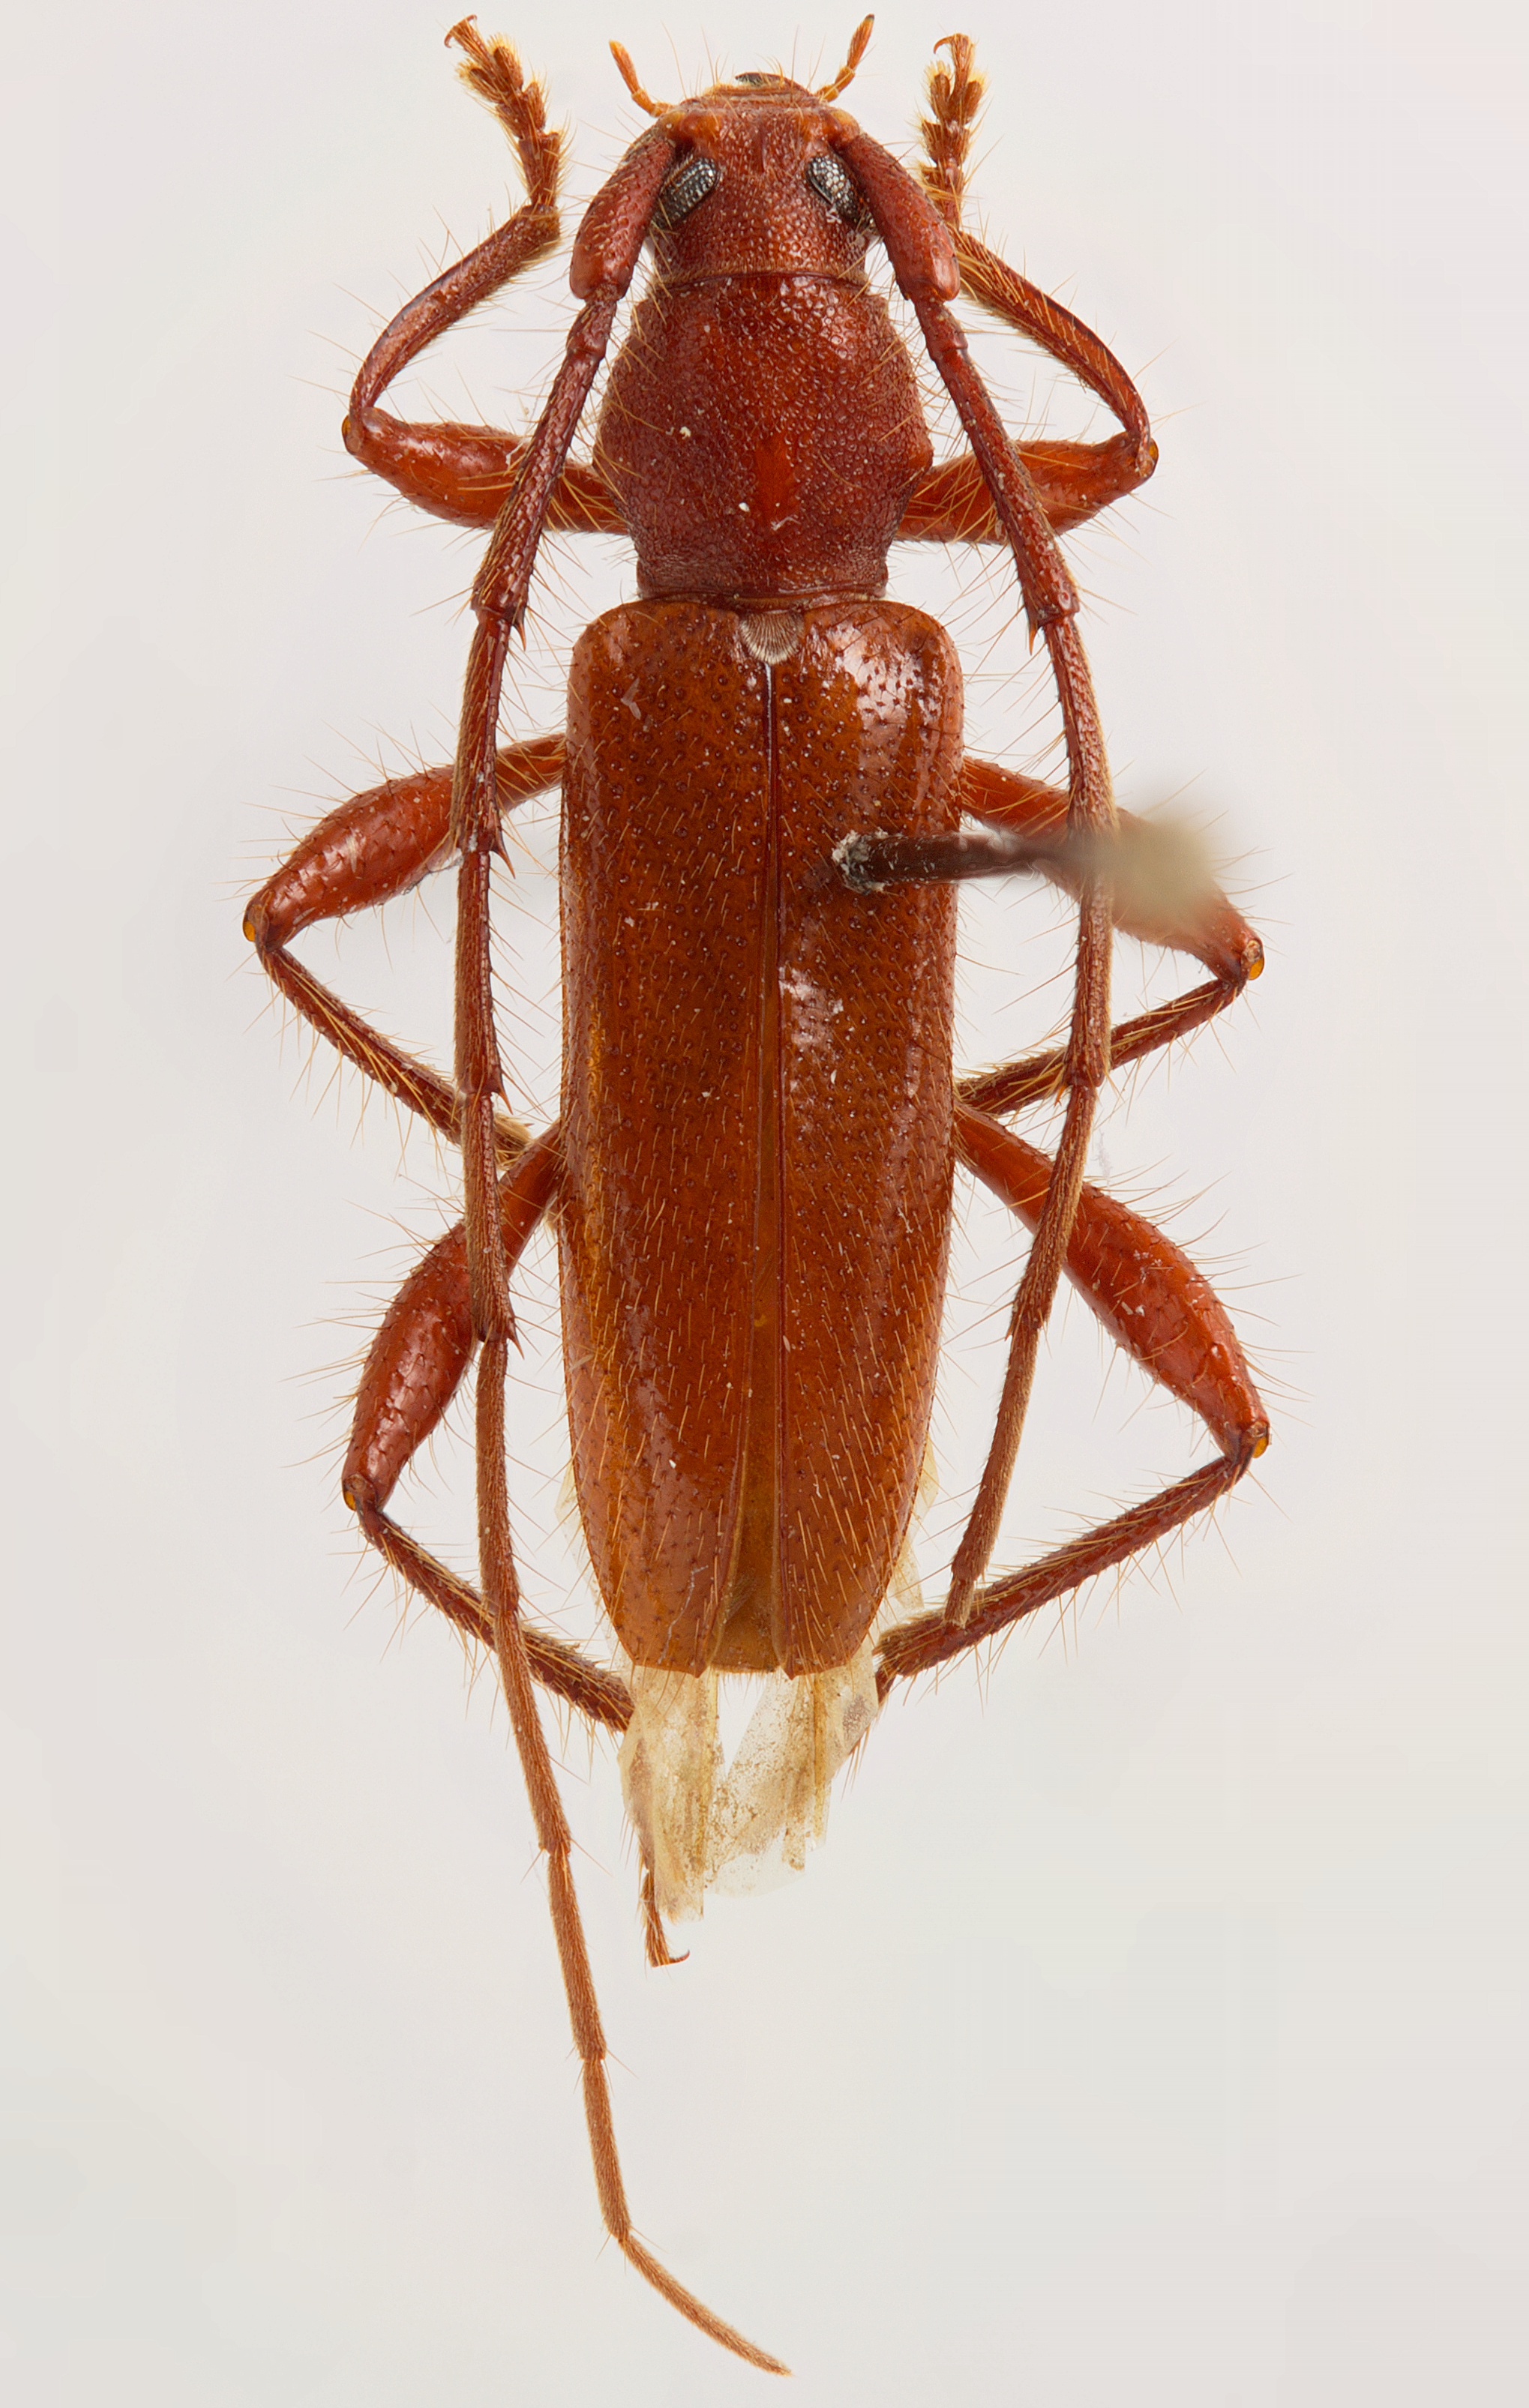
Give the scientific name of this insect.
Conosphaeron concolor
